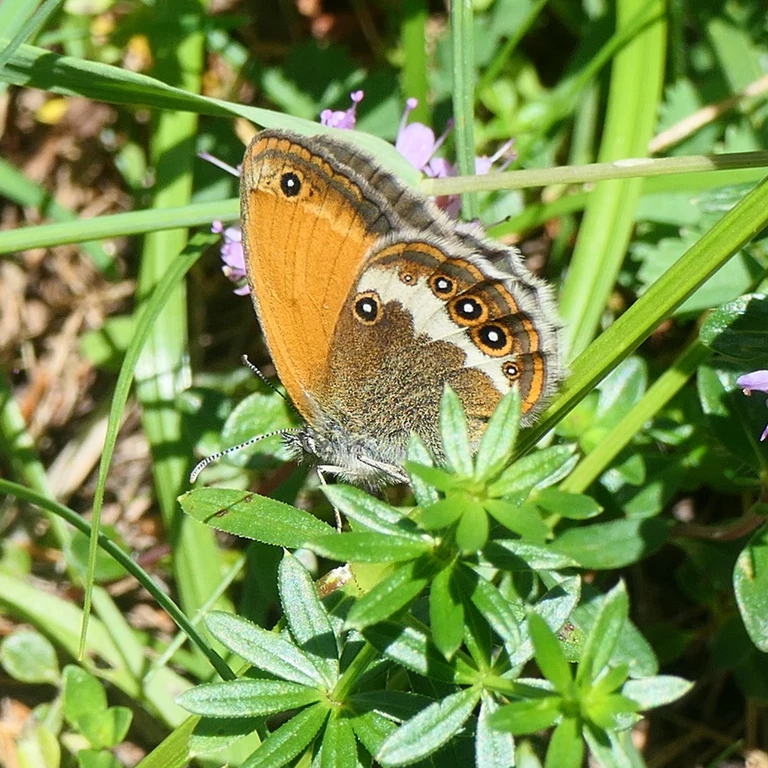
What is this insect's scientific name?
Coenonympha arcania
